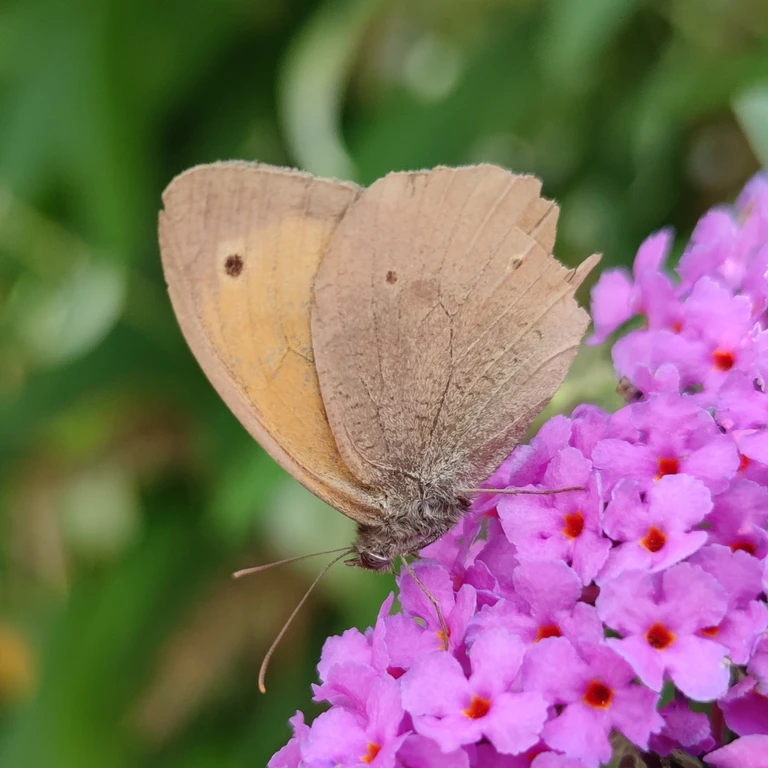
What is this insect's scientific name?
Maniola jurtina
